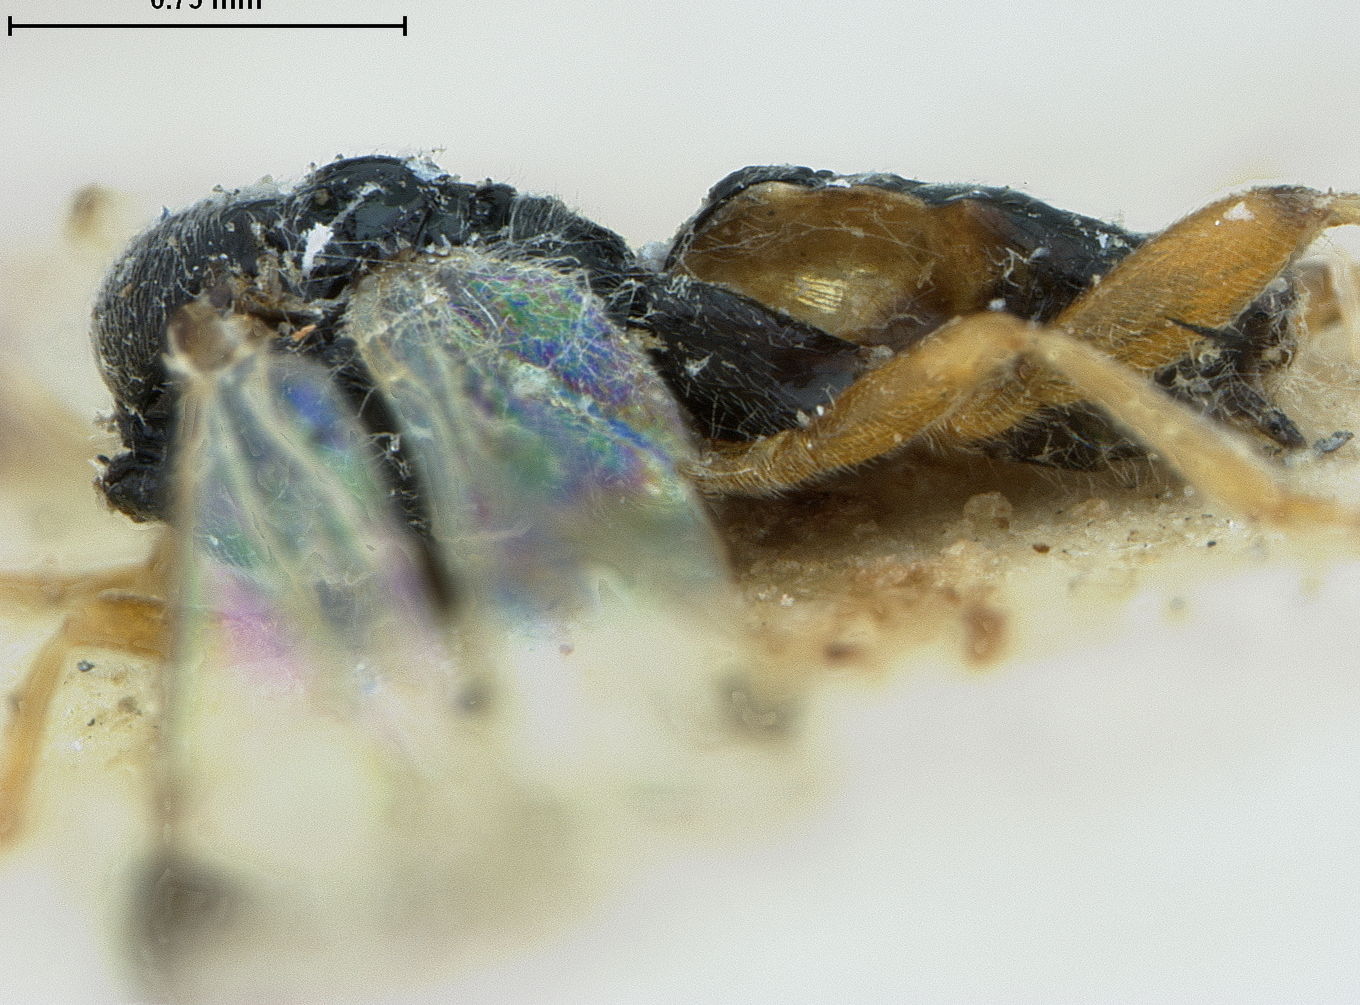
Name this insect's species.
Glypapanteles nawaii
